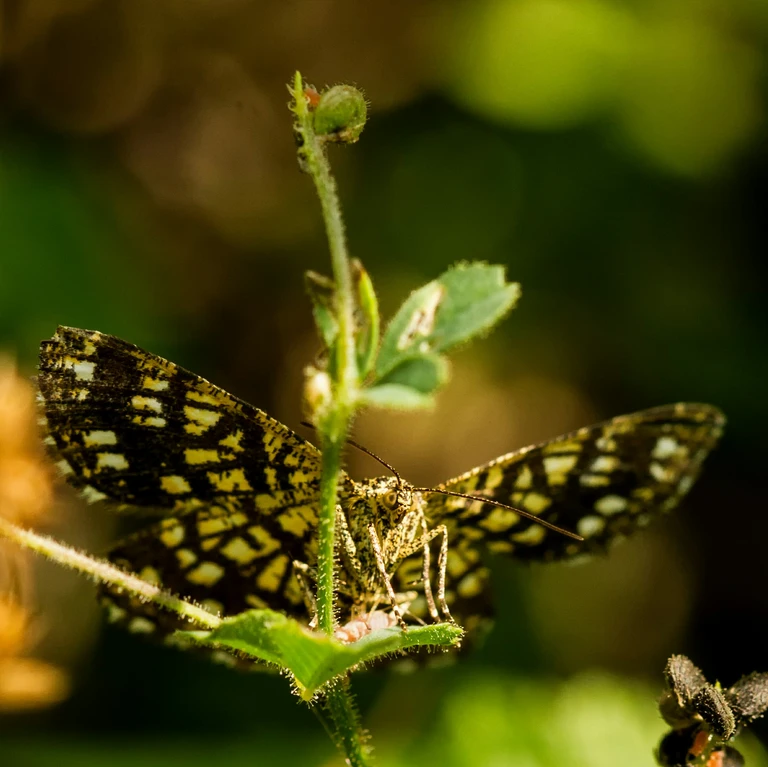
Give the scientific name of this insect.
Chiasmia clathrata
